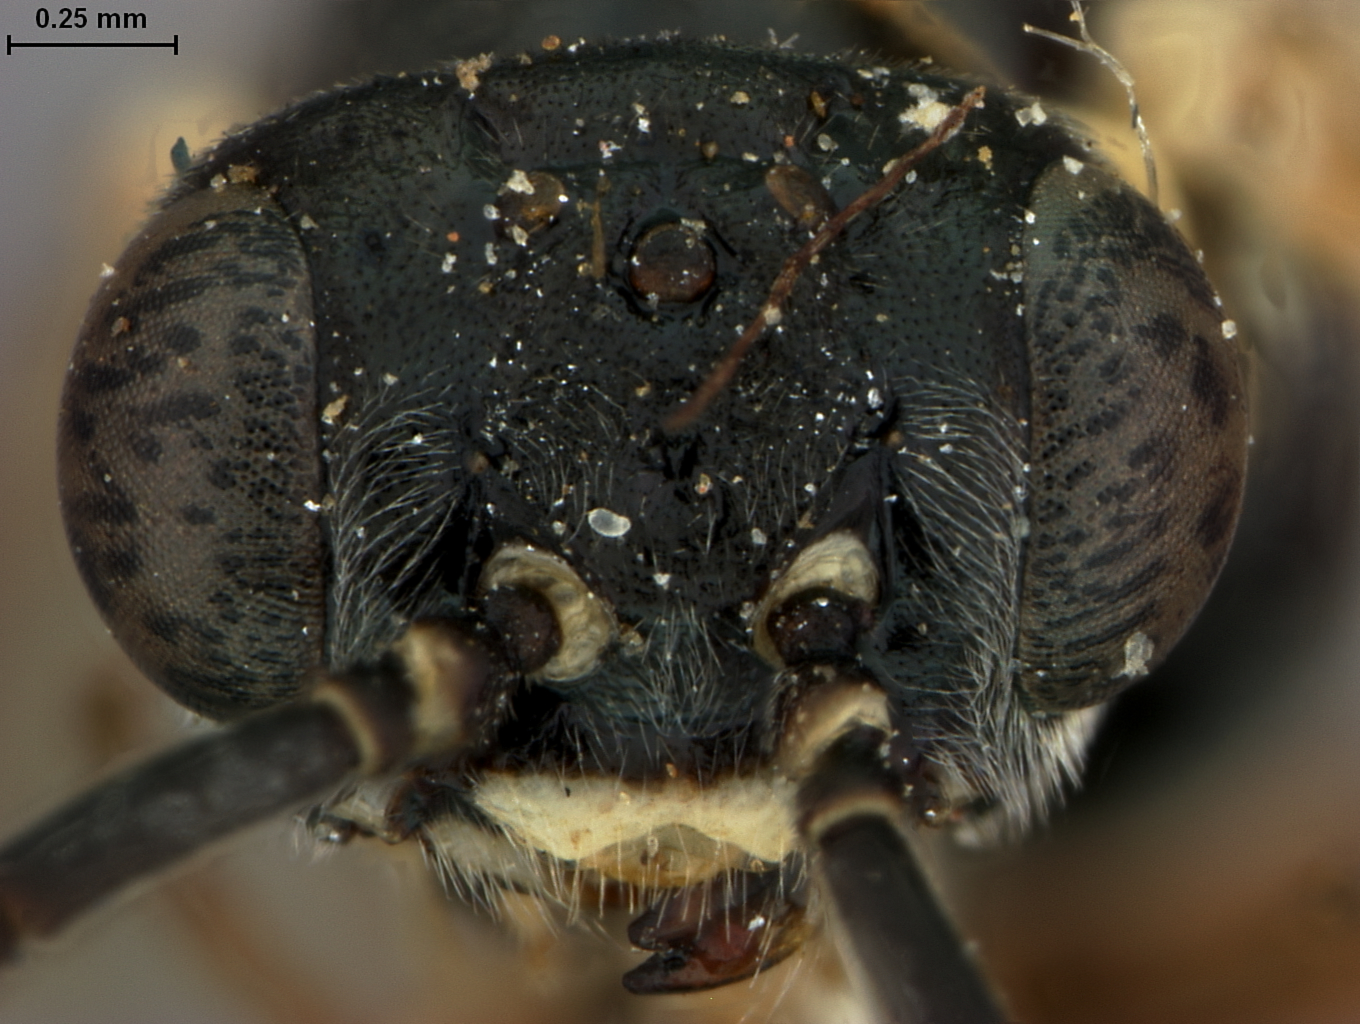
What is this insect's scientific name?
Mogerus caryicolus
